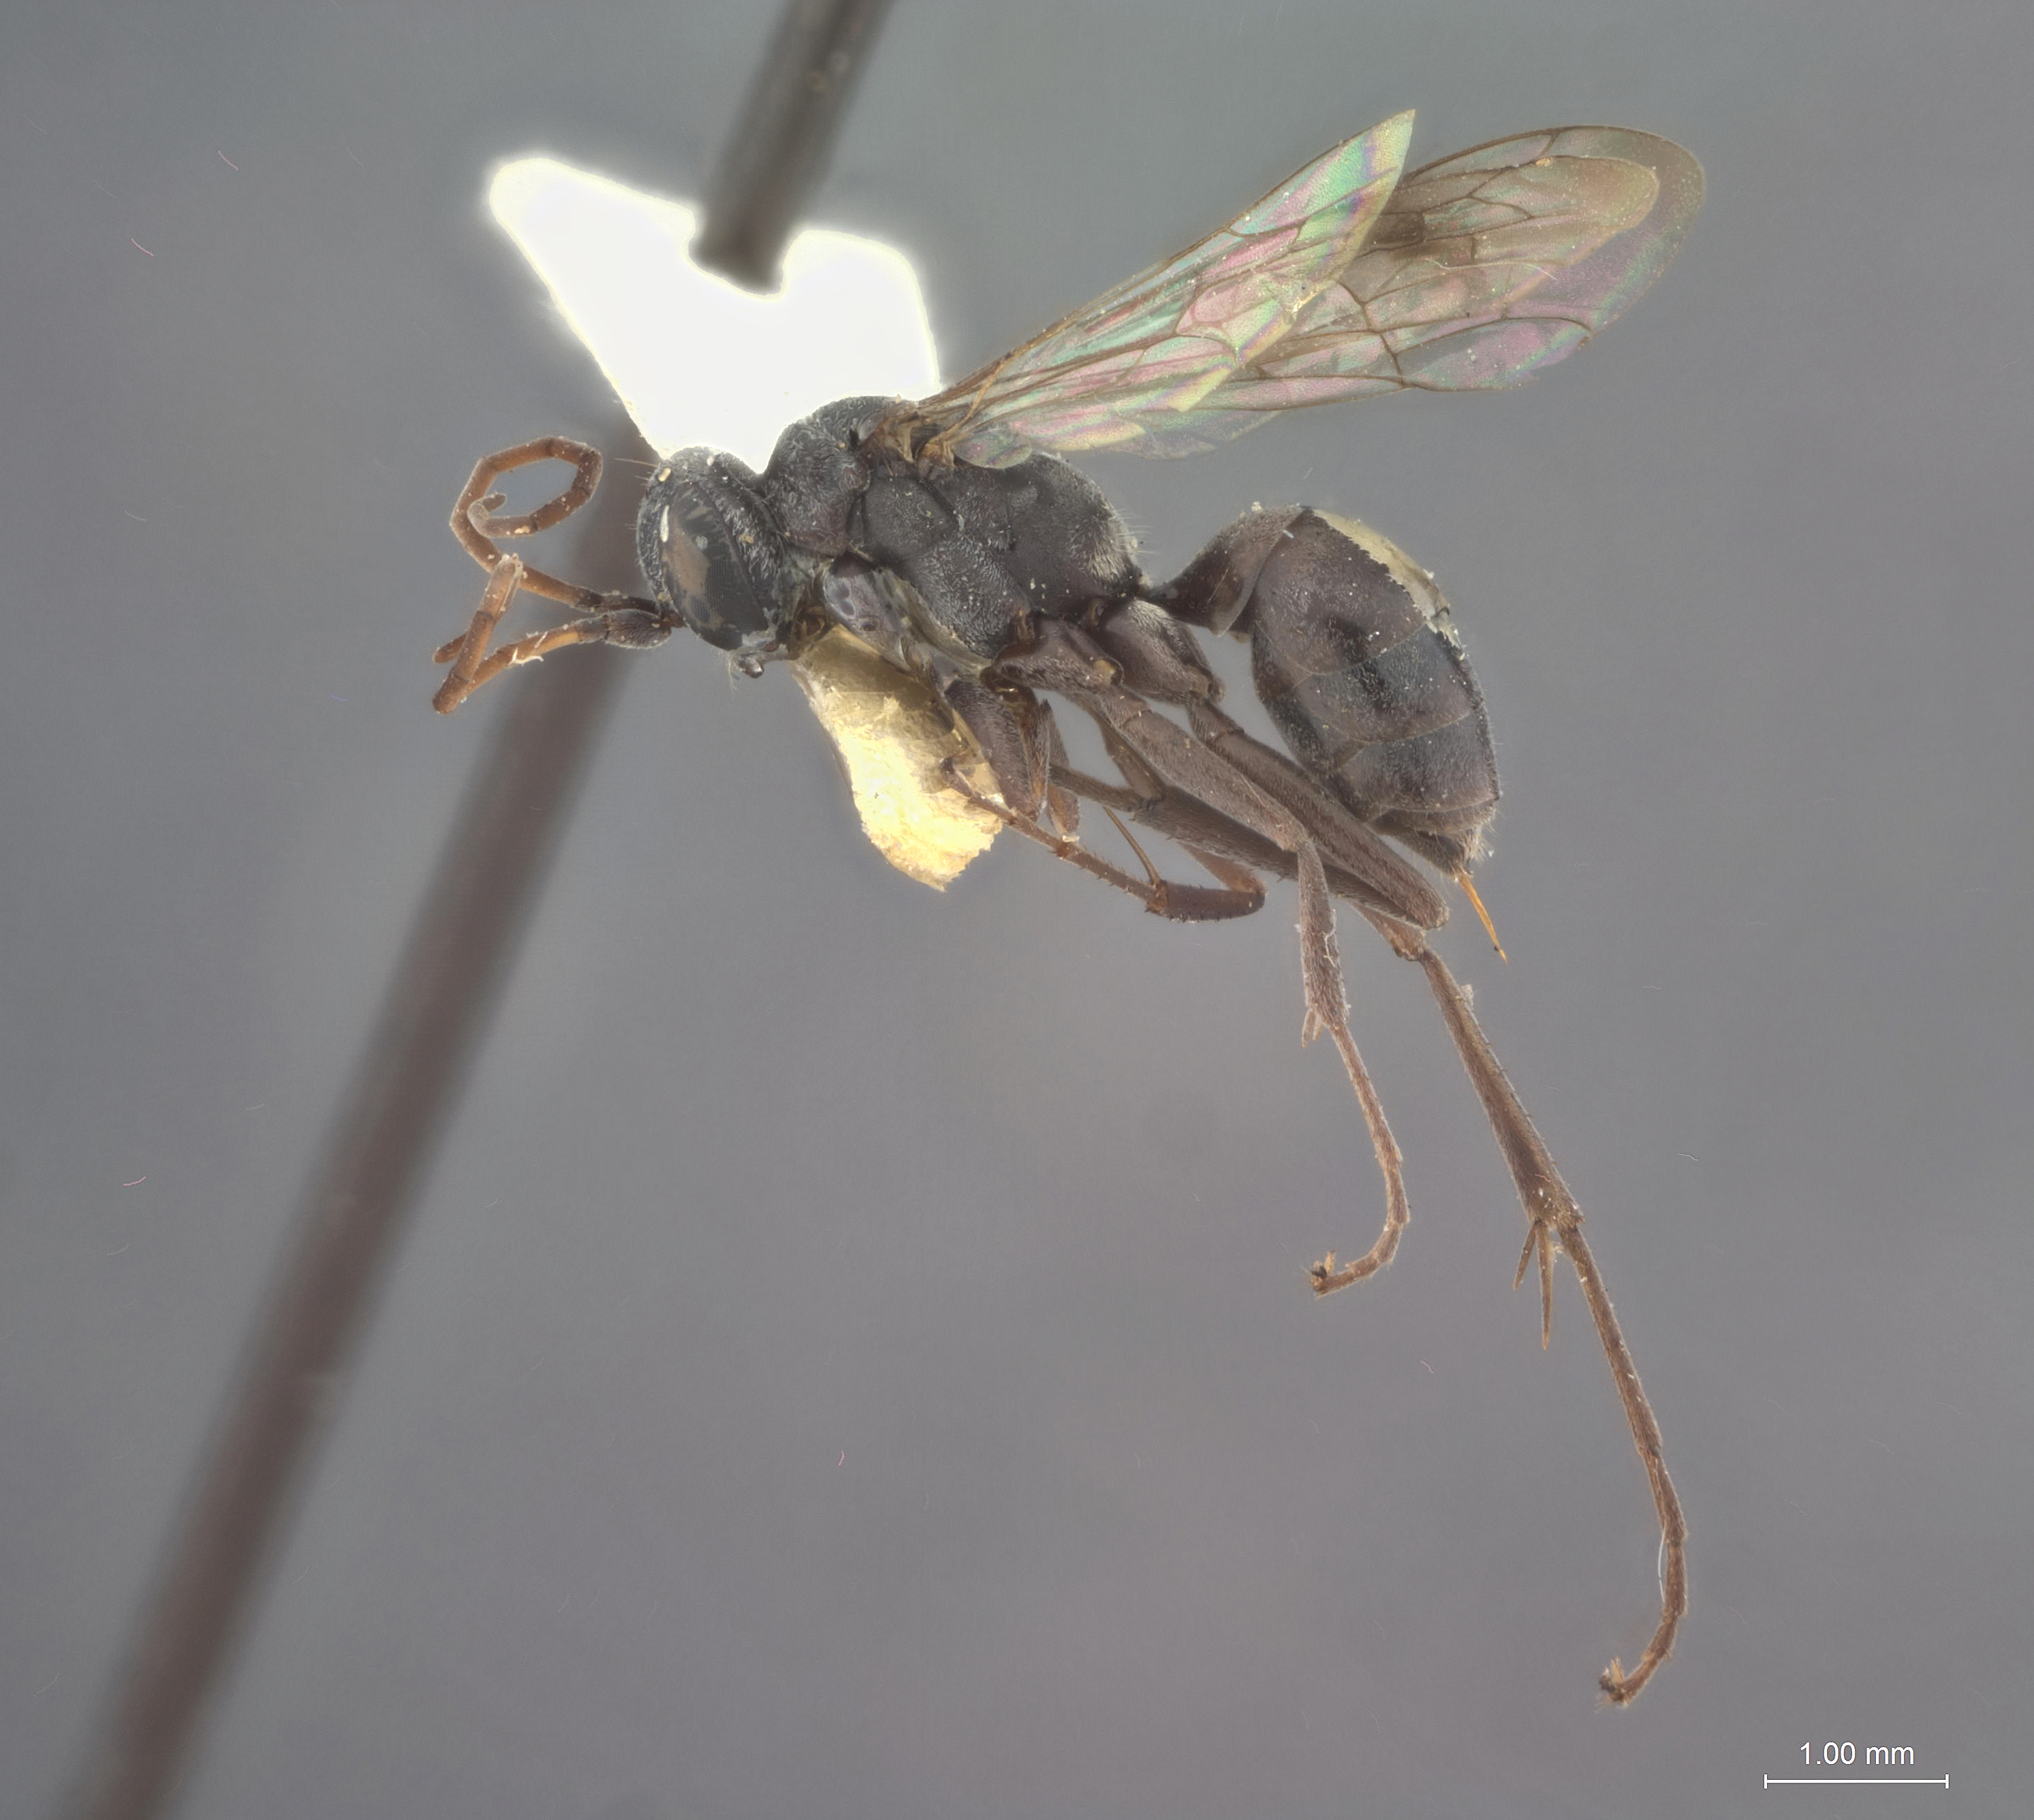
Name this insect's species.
Ageniella striga
